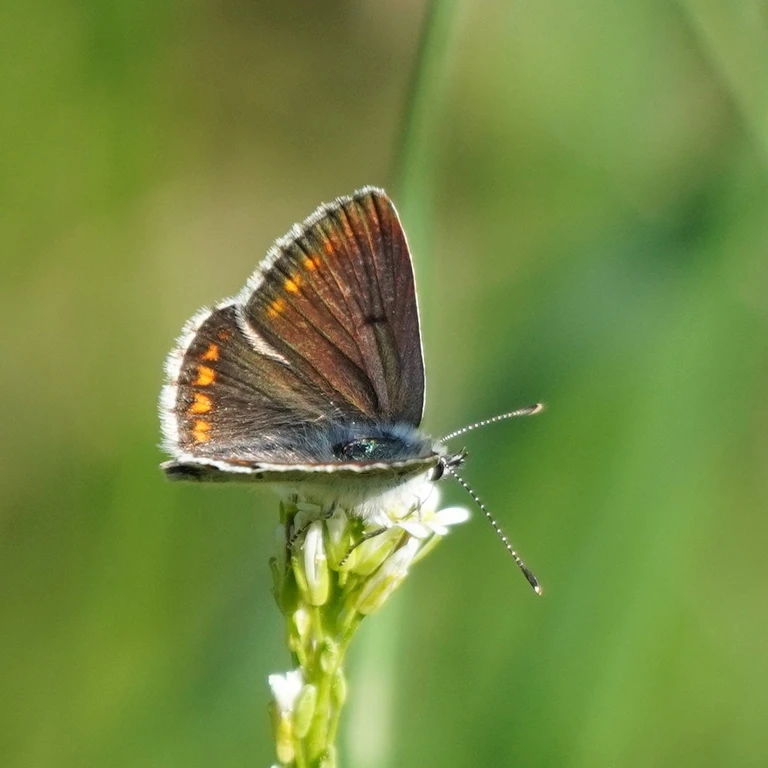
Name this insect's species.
Aricia agestis/artaxerxes
